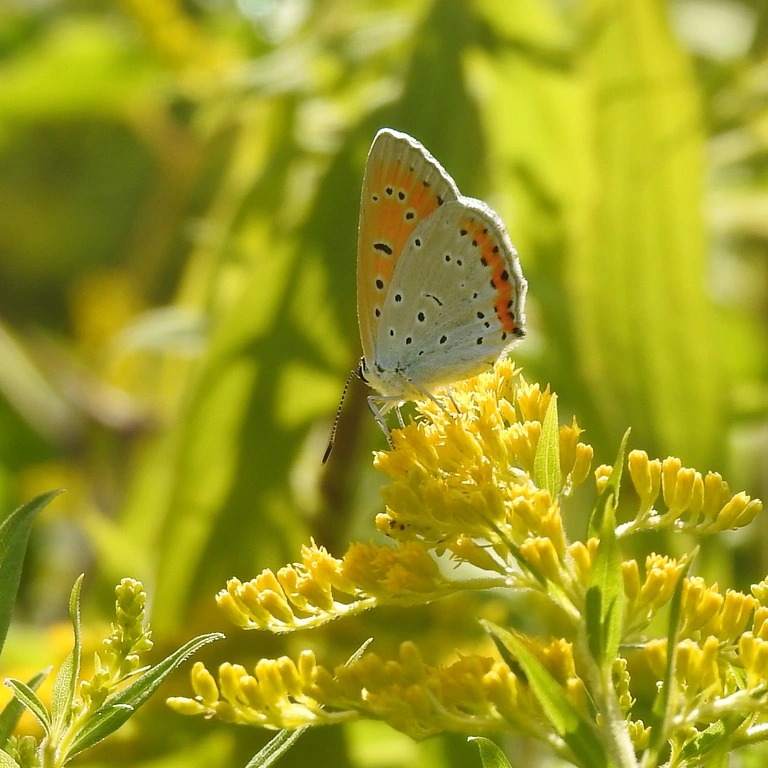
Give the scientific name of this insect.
Lycaena dispar
